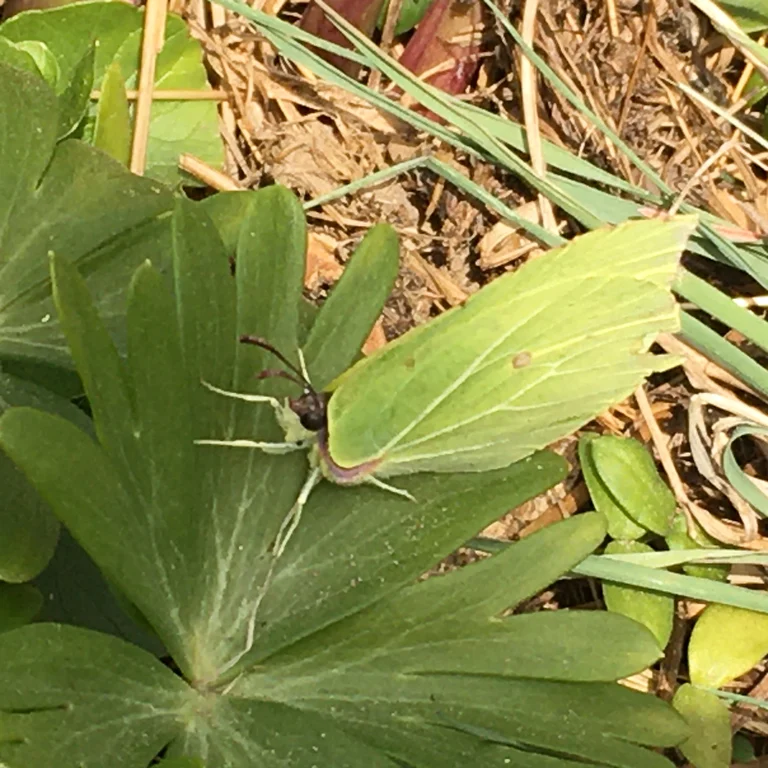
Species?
Gonepteryx rhamni
